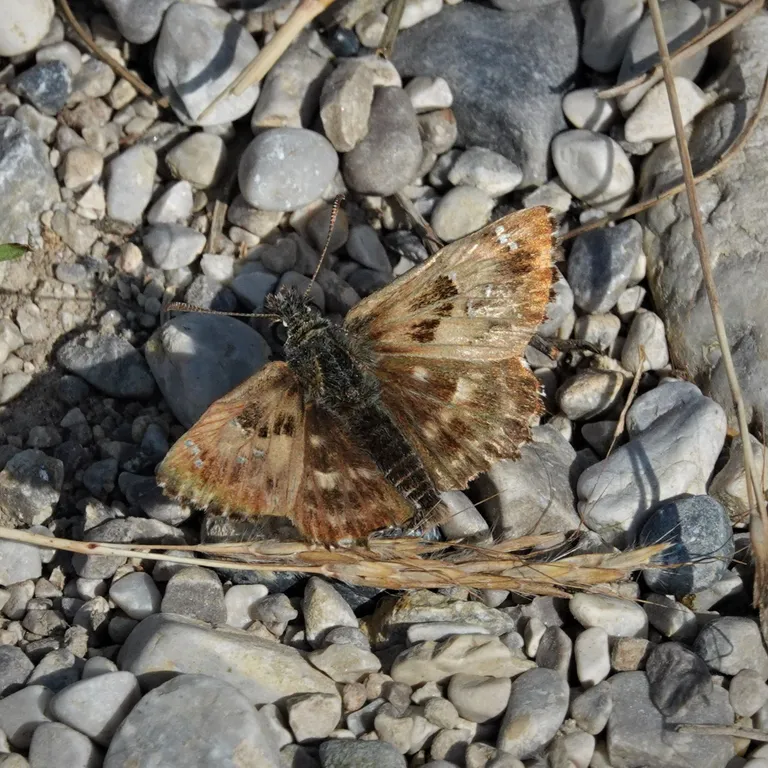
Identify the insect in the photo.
Carcharodus alceae
